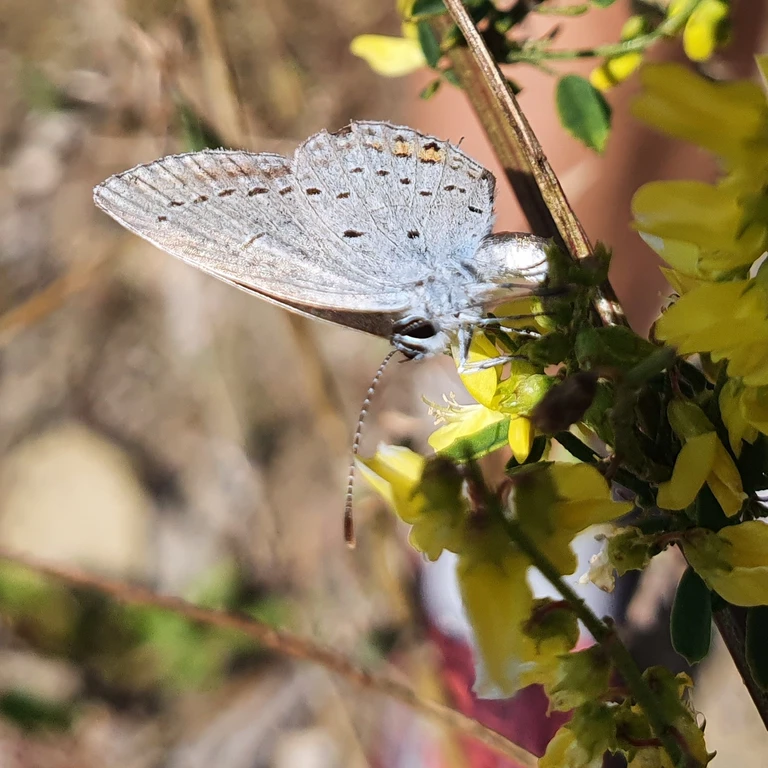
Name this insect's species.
Cupido argiades (also Elkalyce argiades)
